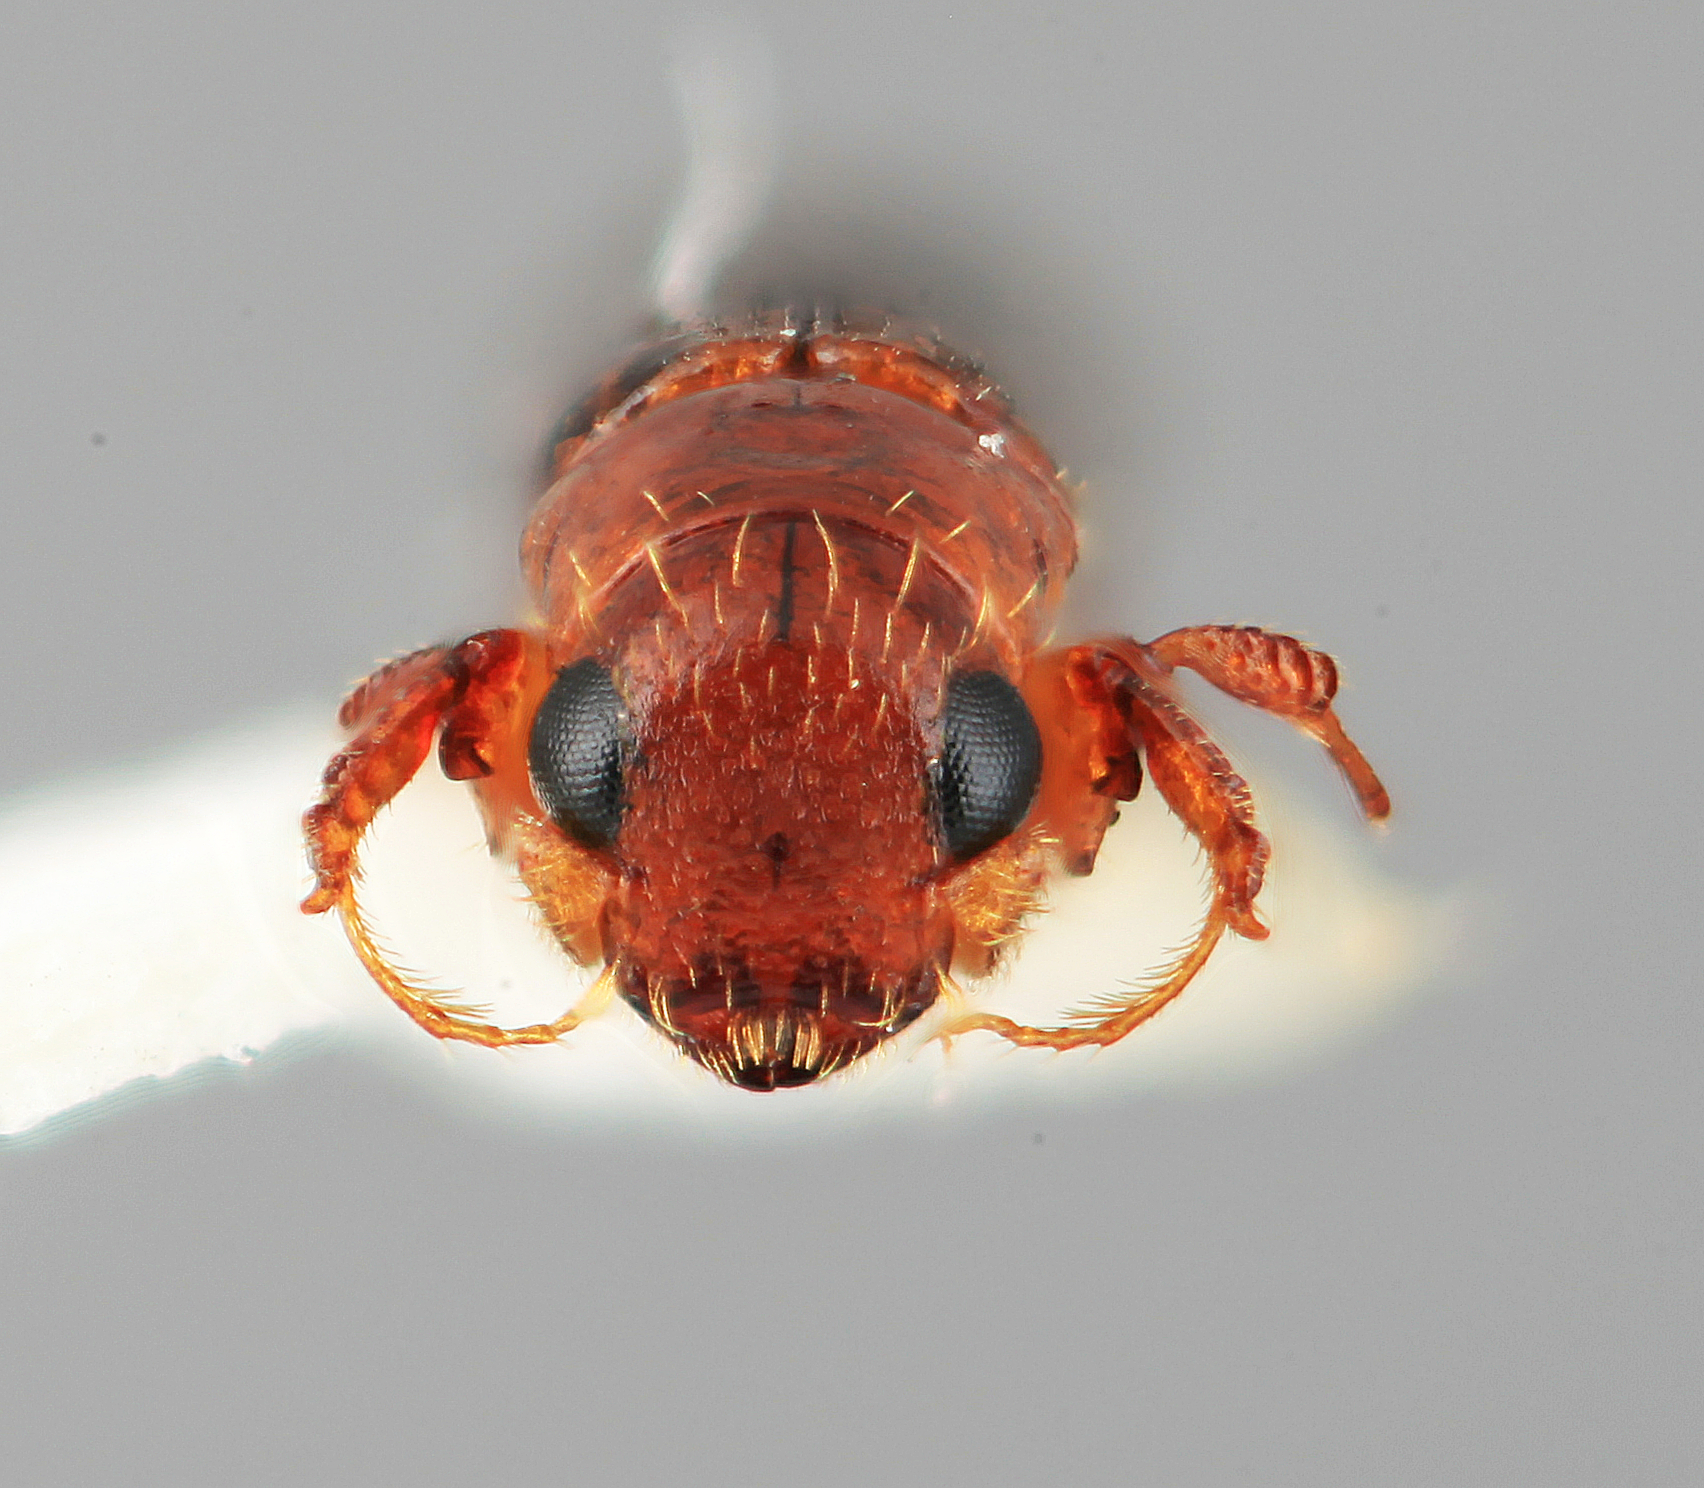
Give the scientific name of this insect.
Platypus applanatus
